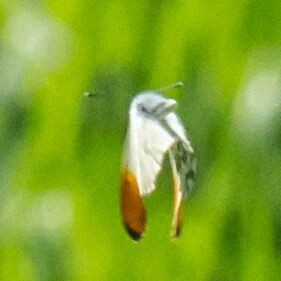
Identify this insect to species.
Anthocharis cardamines
